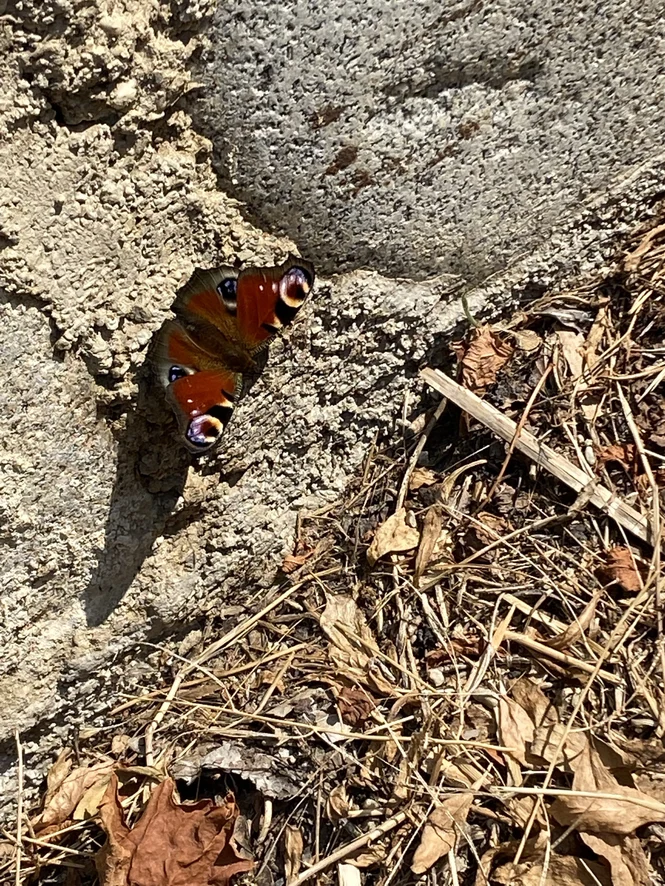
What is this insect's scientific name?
Aglais io
